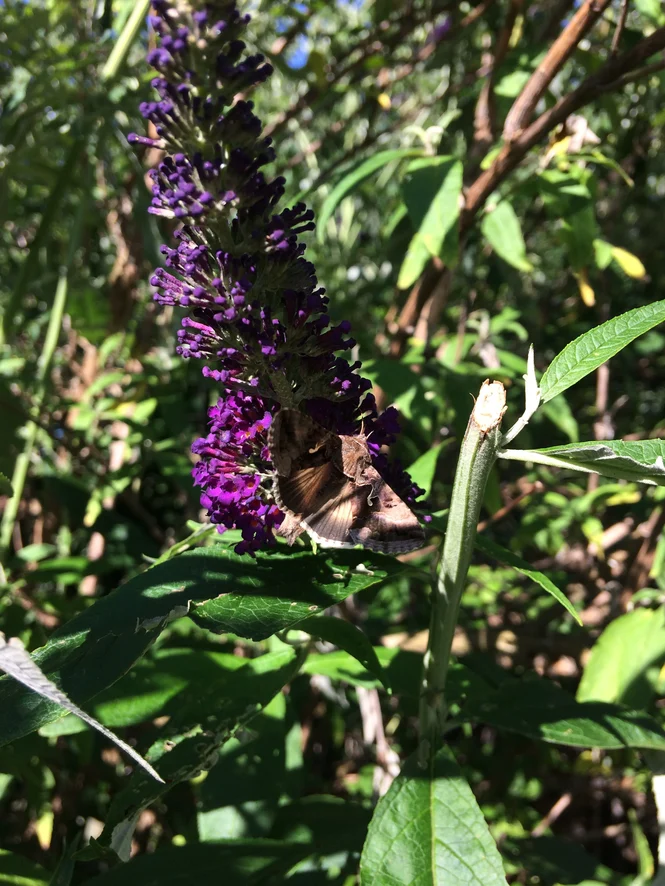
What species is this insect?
Autographa gamma
